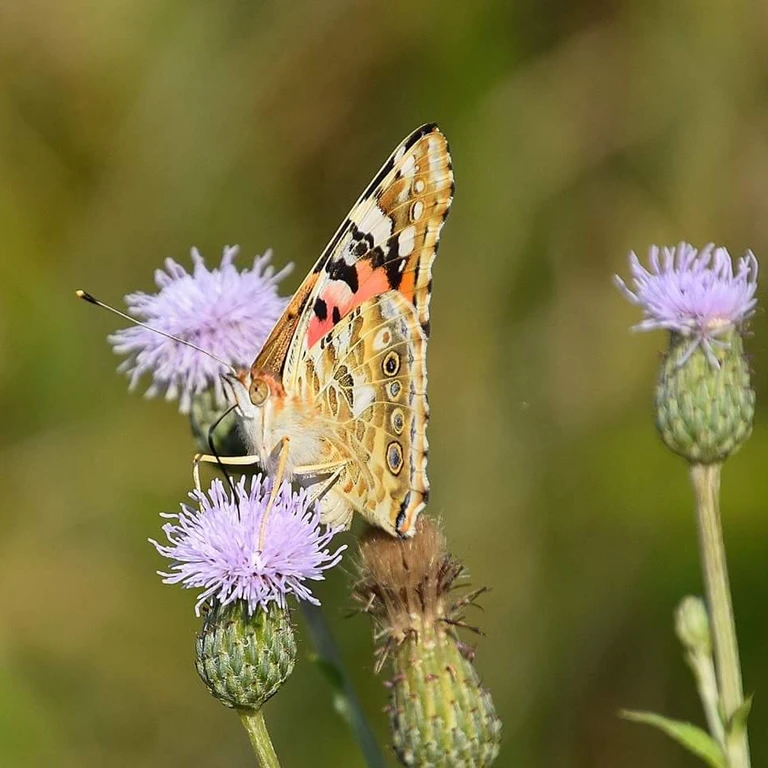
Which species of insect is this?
Vanessa cardui
